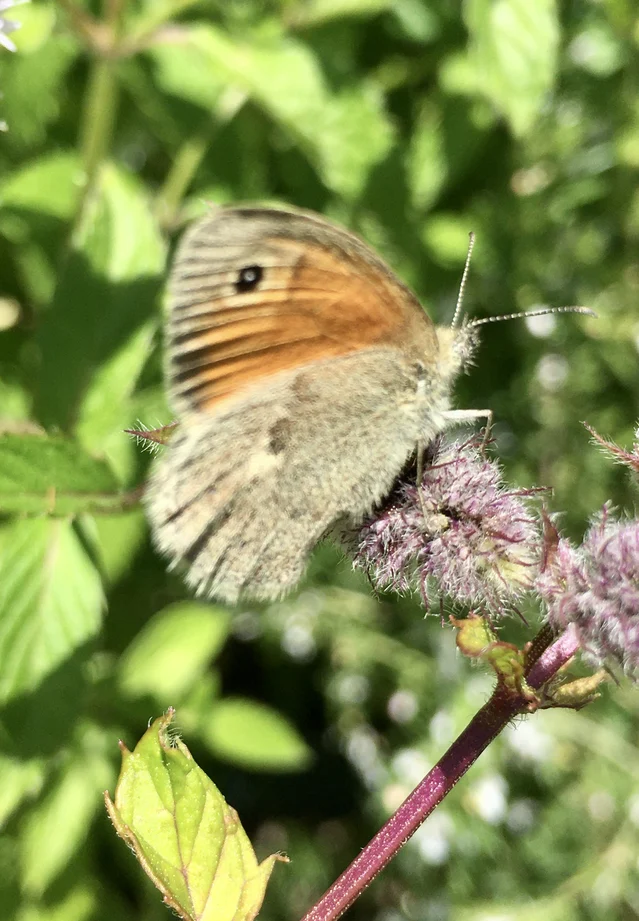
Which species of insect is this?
Coenonympha pamphilus
